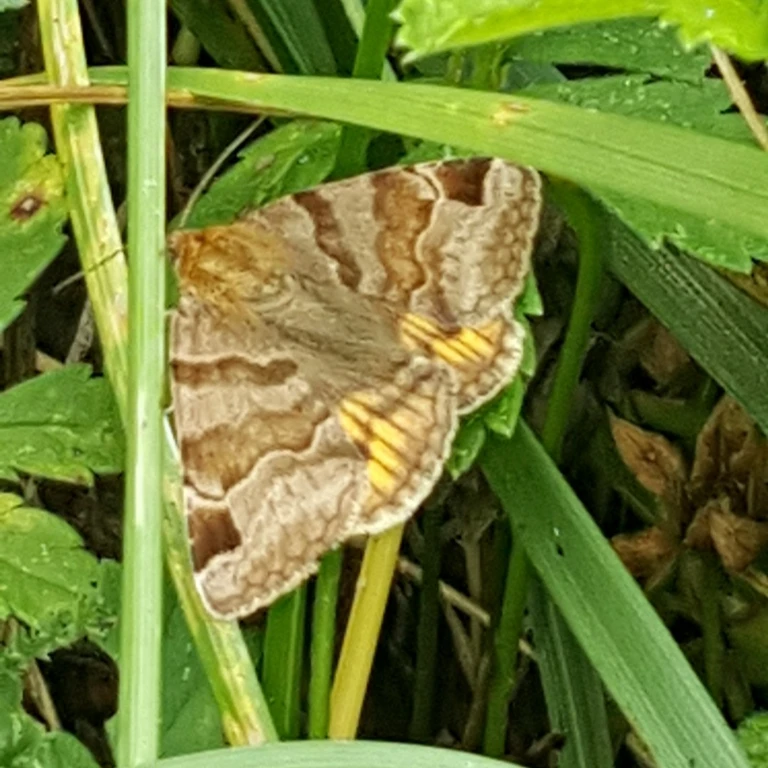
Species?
Euclidia glyphica
